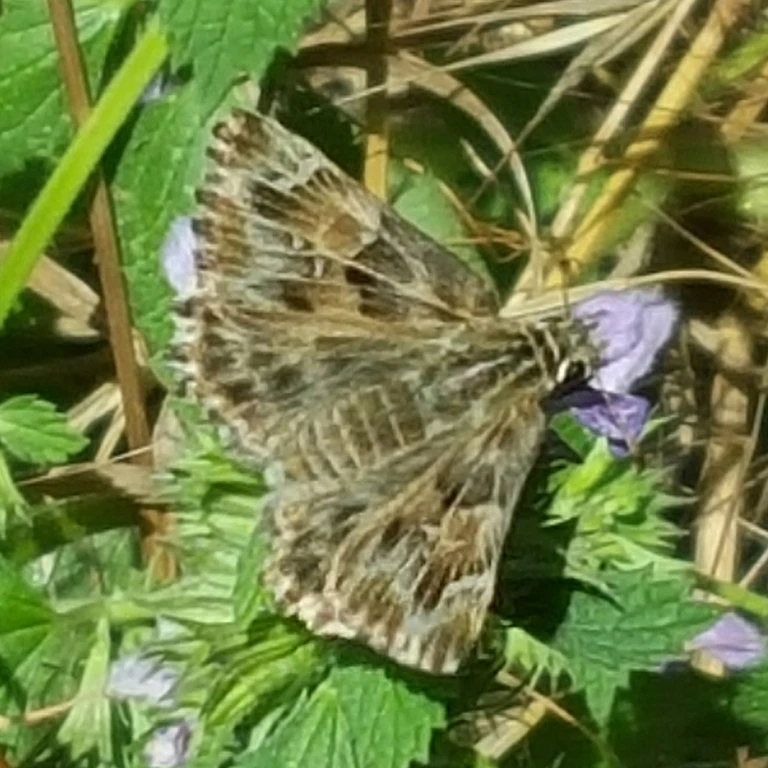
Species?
Carcharodus alceae
